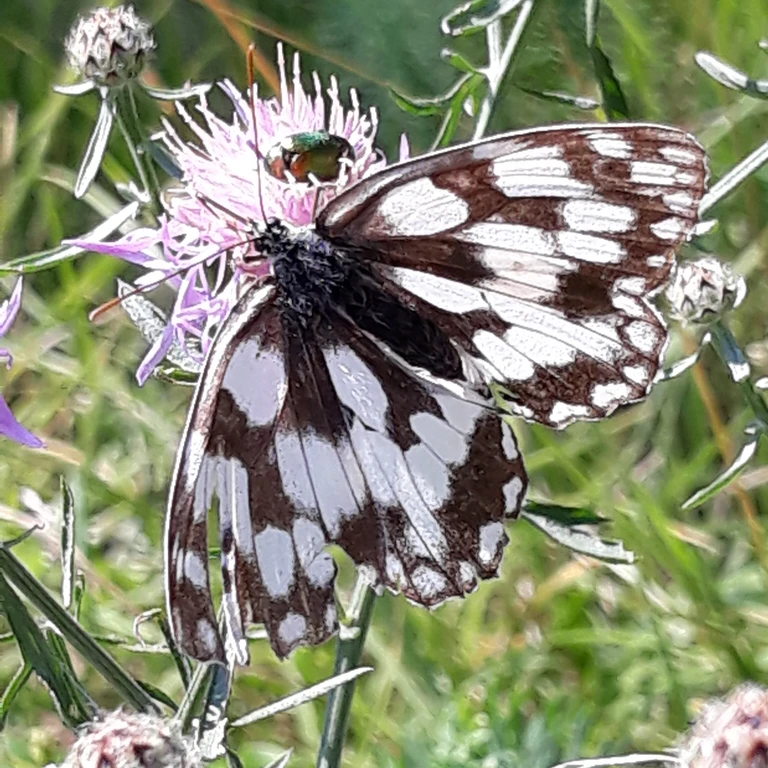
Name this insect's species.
Melanargia galathea
